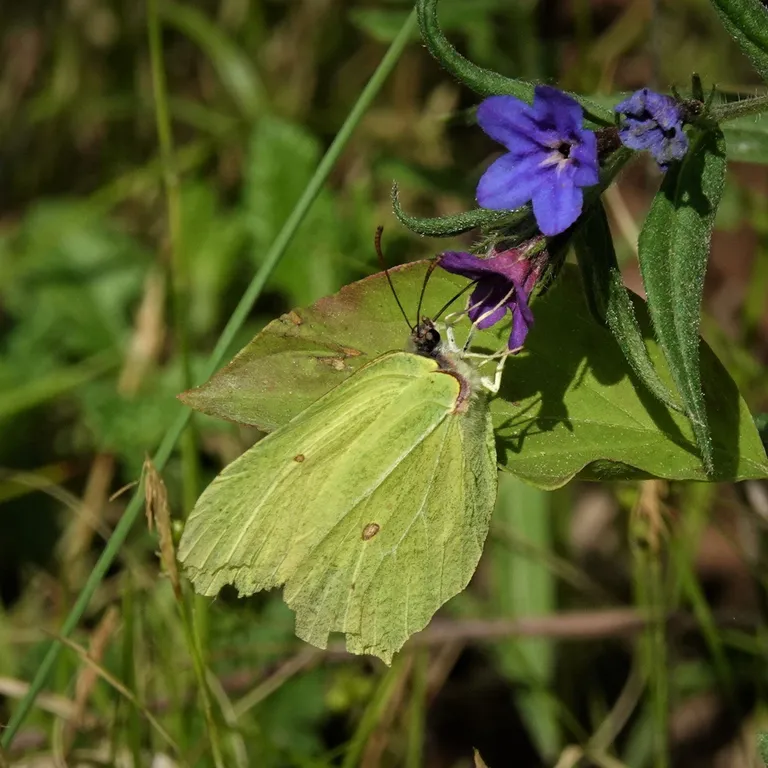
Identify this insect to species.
Gonepteryx rhamni
